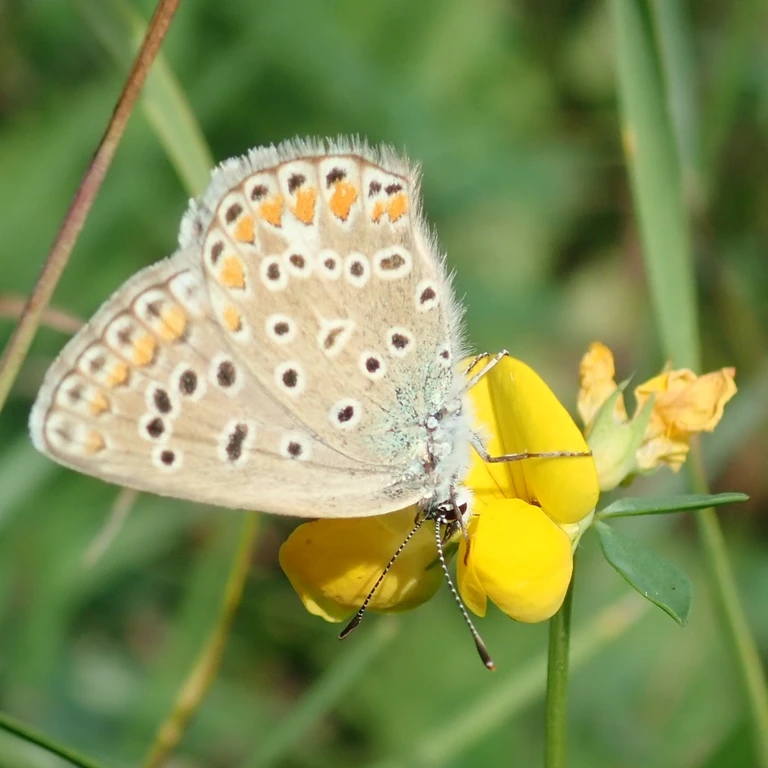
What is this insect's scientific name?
Polyommatus icarus
